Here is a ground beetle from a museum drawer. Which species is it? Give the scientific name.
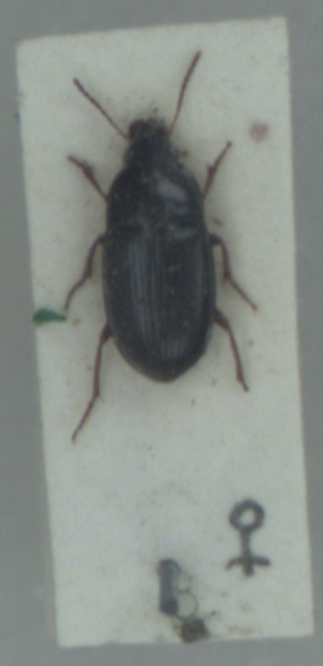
Amara lucida
